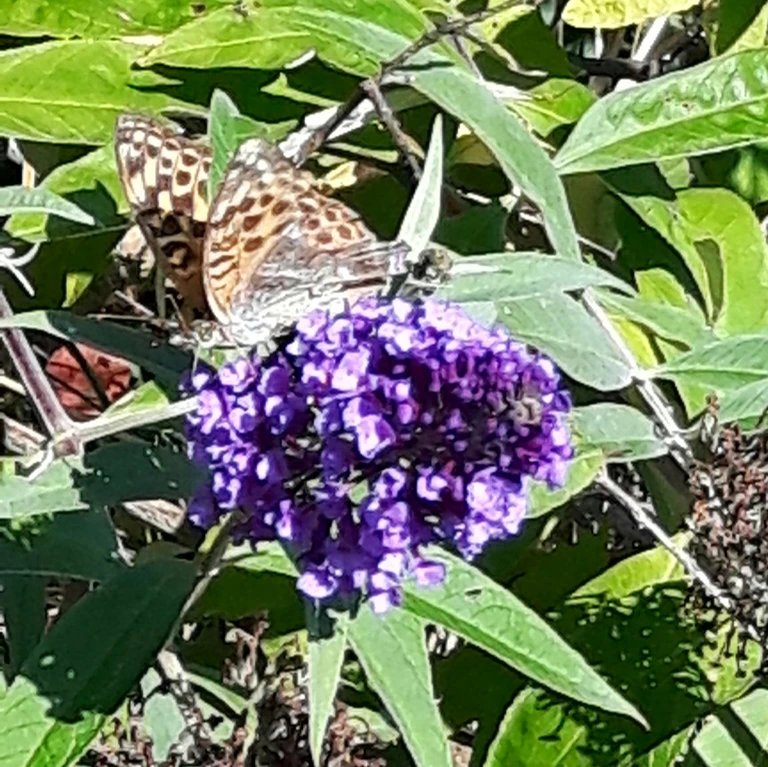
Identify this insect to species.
Argynnis paphia
